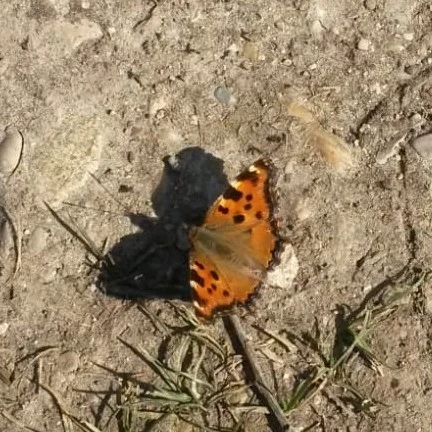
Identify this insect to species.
Nymphalis polychloros
